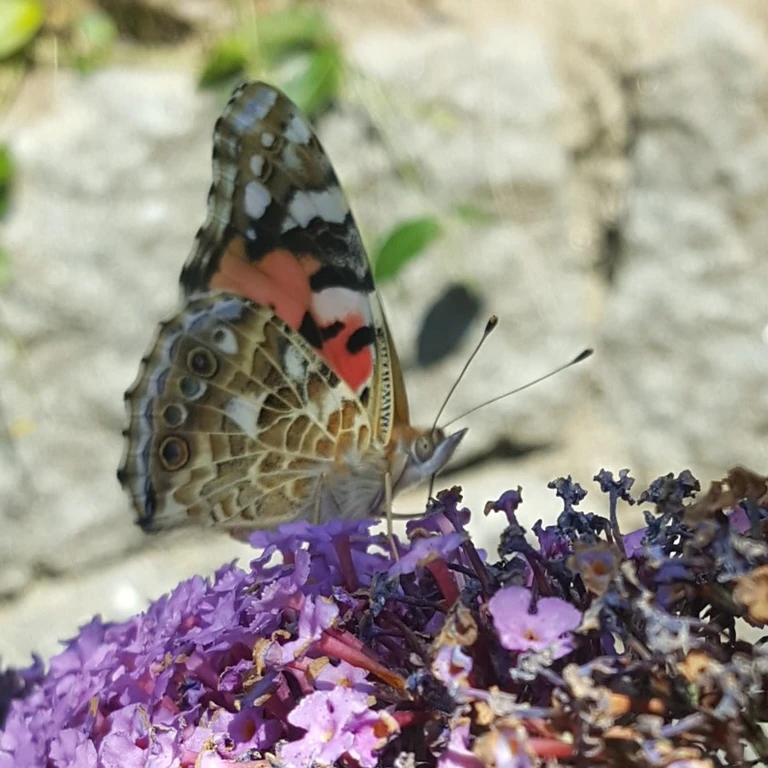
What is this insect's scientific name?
Vanessa cardui
